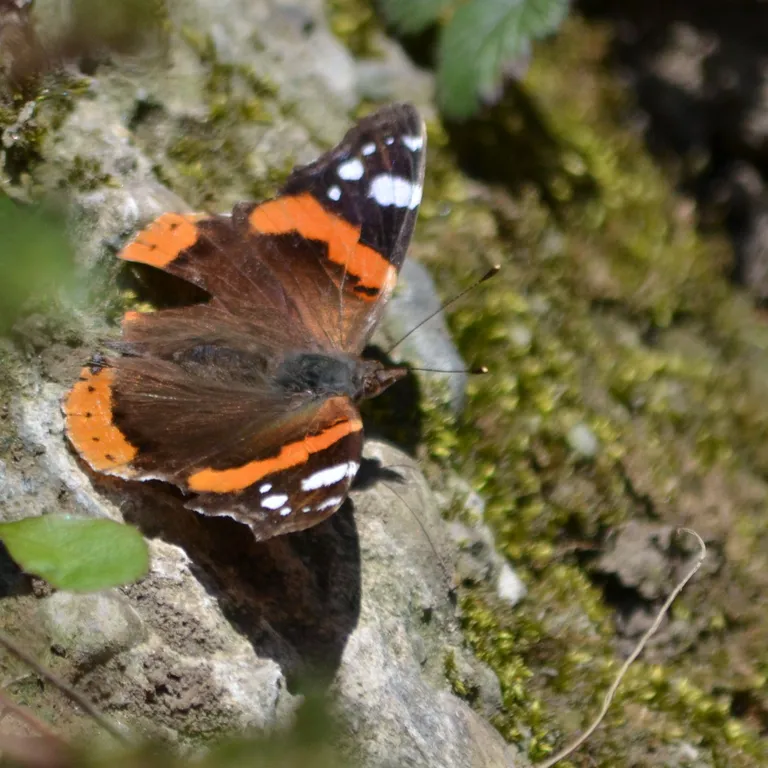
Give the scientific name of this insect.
Vanessa atalanta
